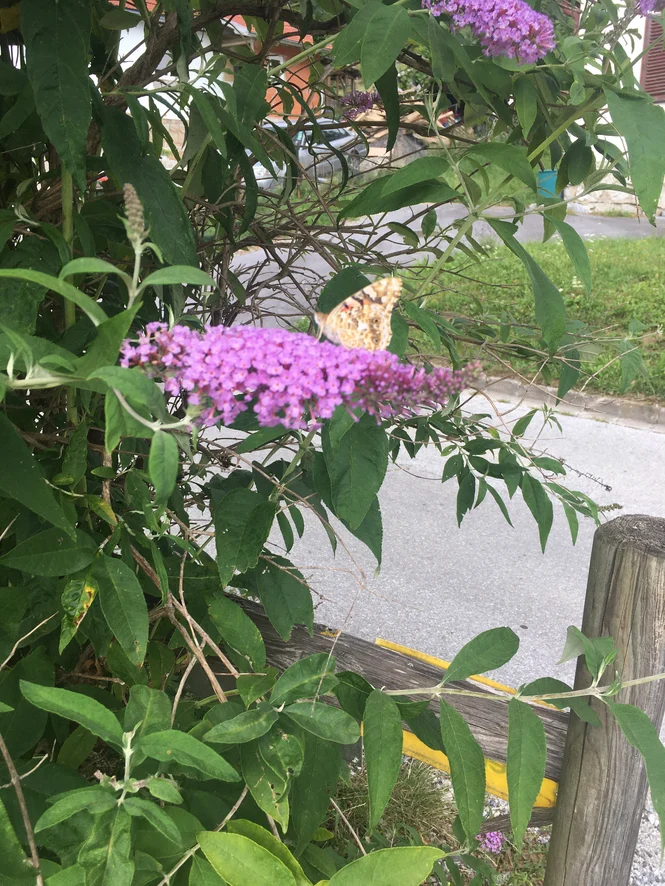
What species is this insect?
Vanessa cardui
